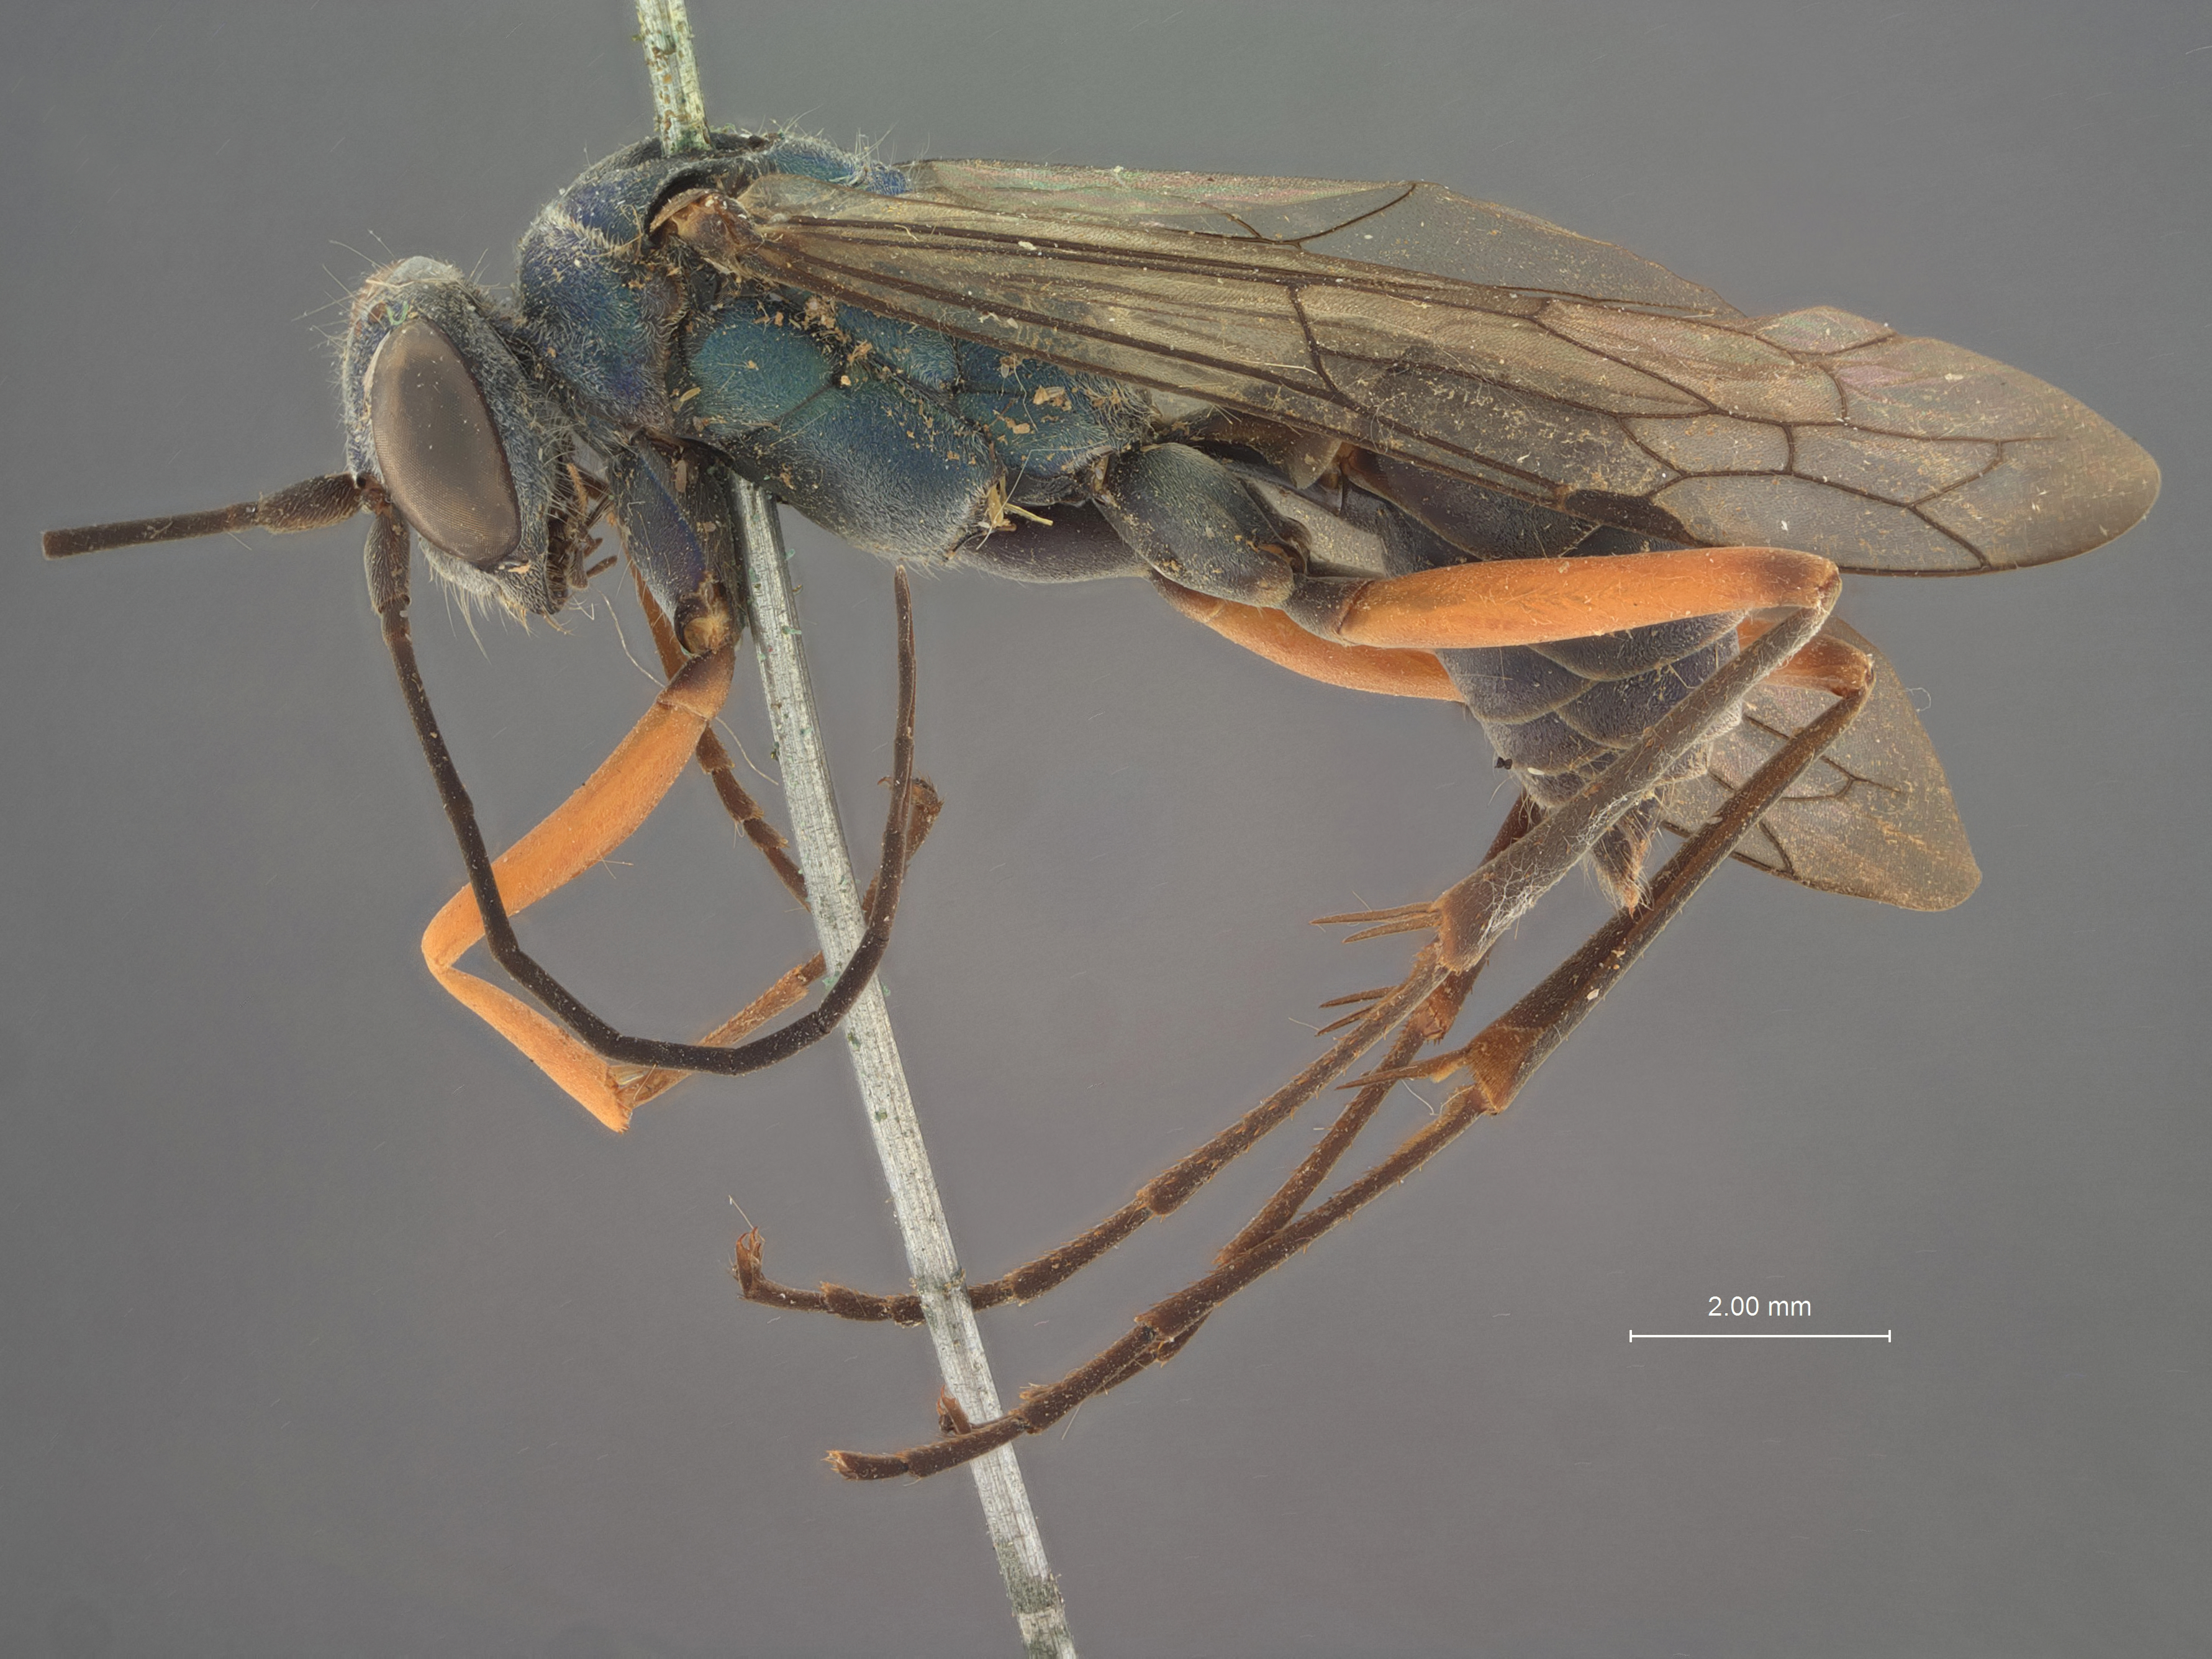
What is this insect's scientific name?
Auplopus magnus
